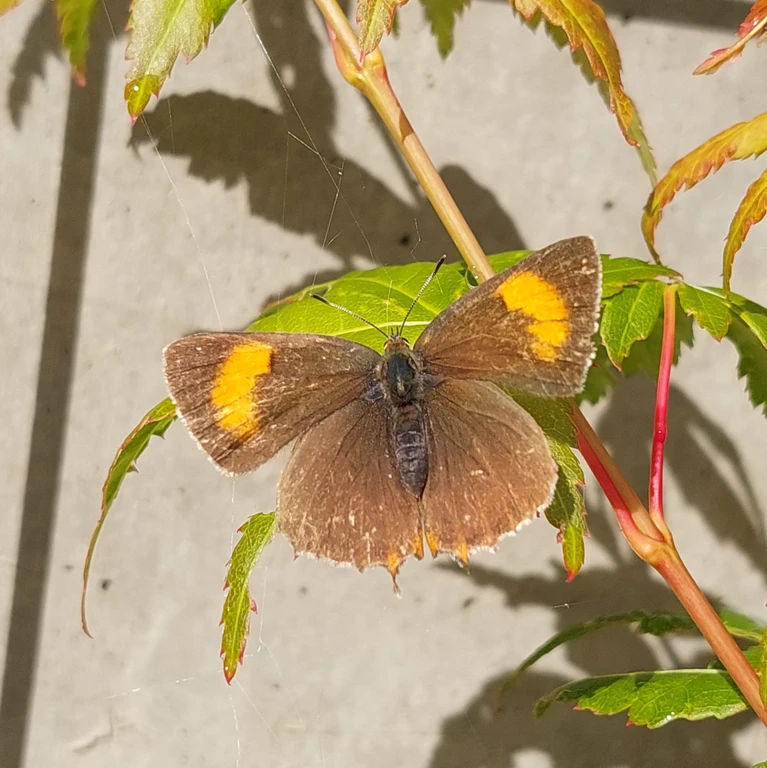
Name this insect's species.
Thecla betulae
